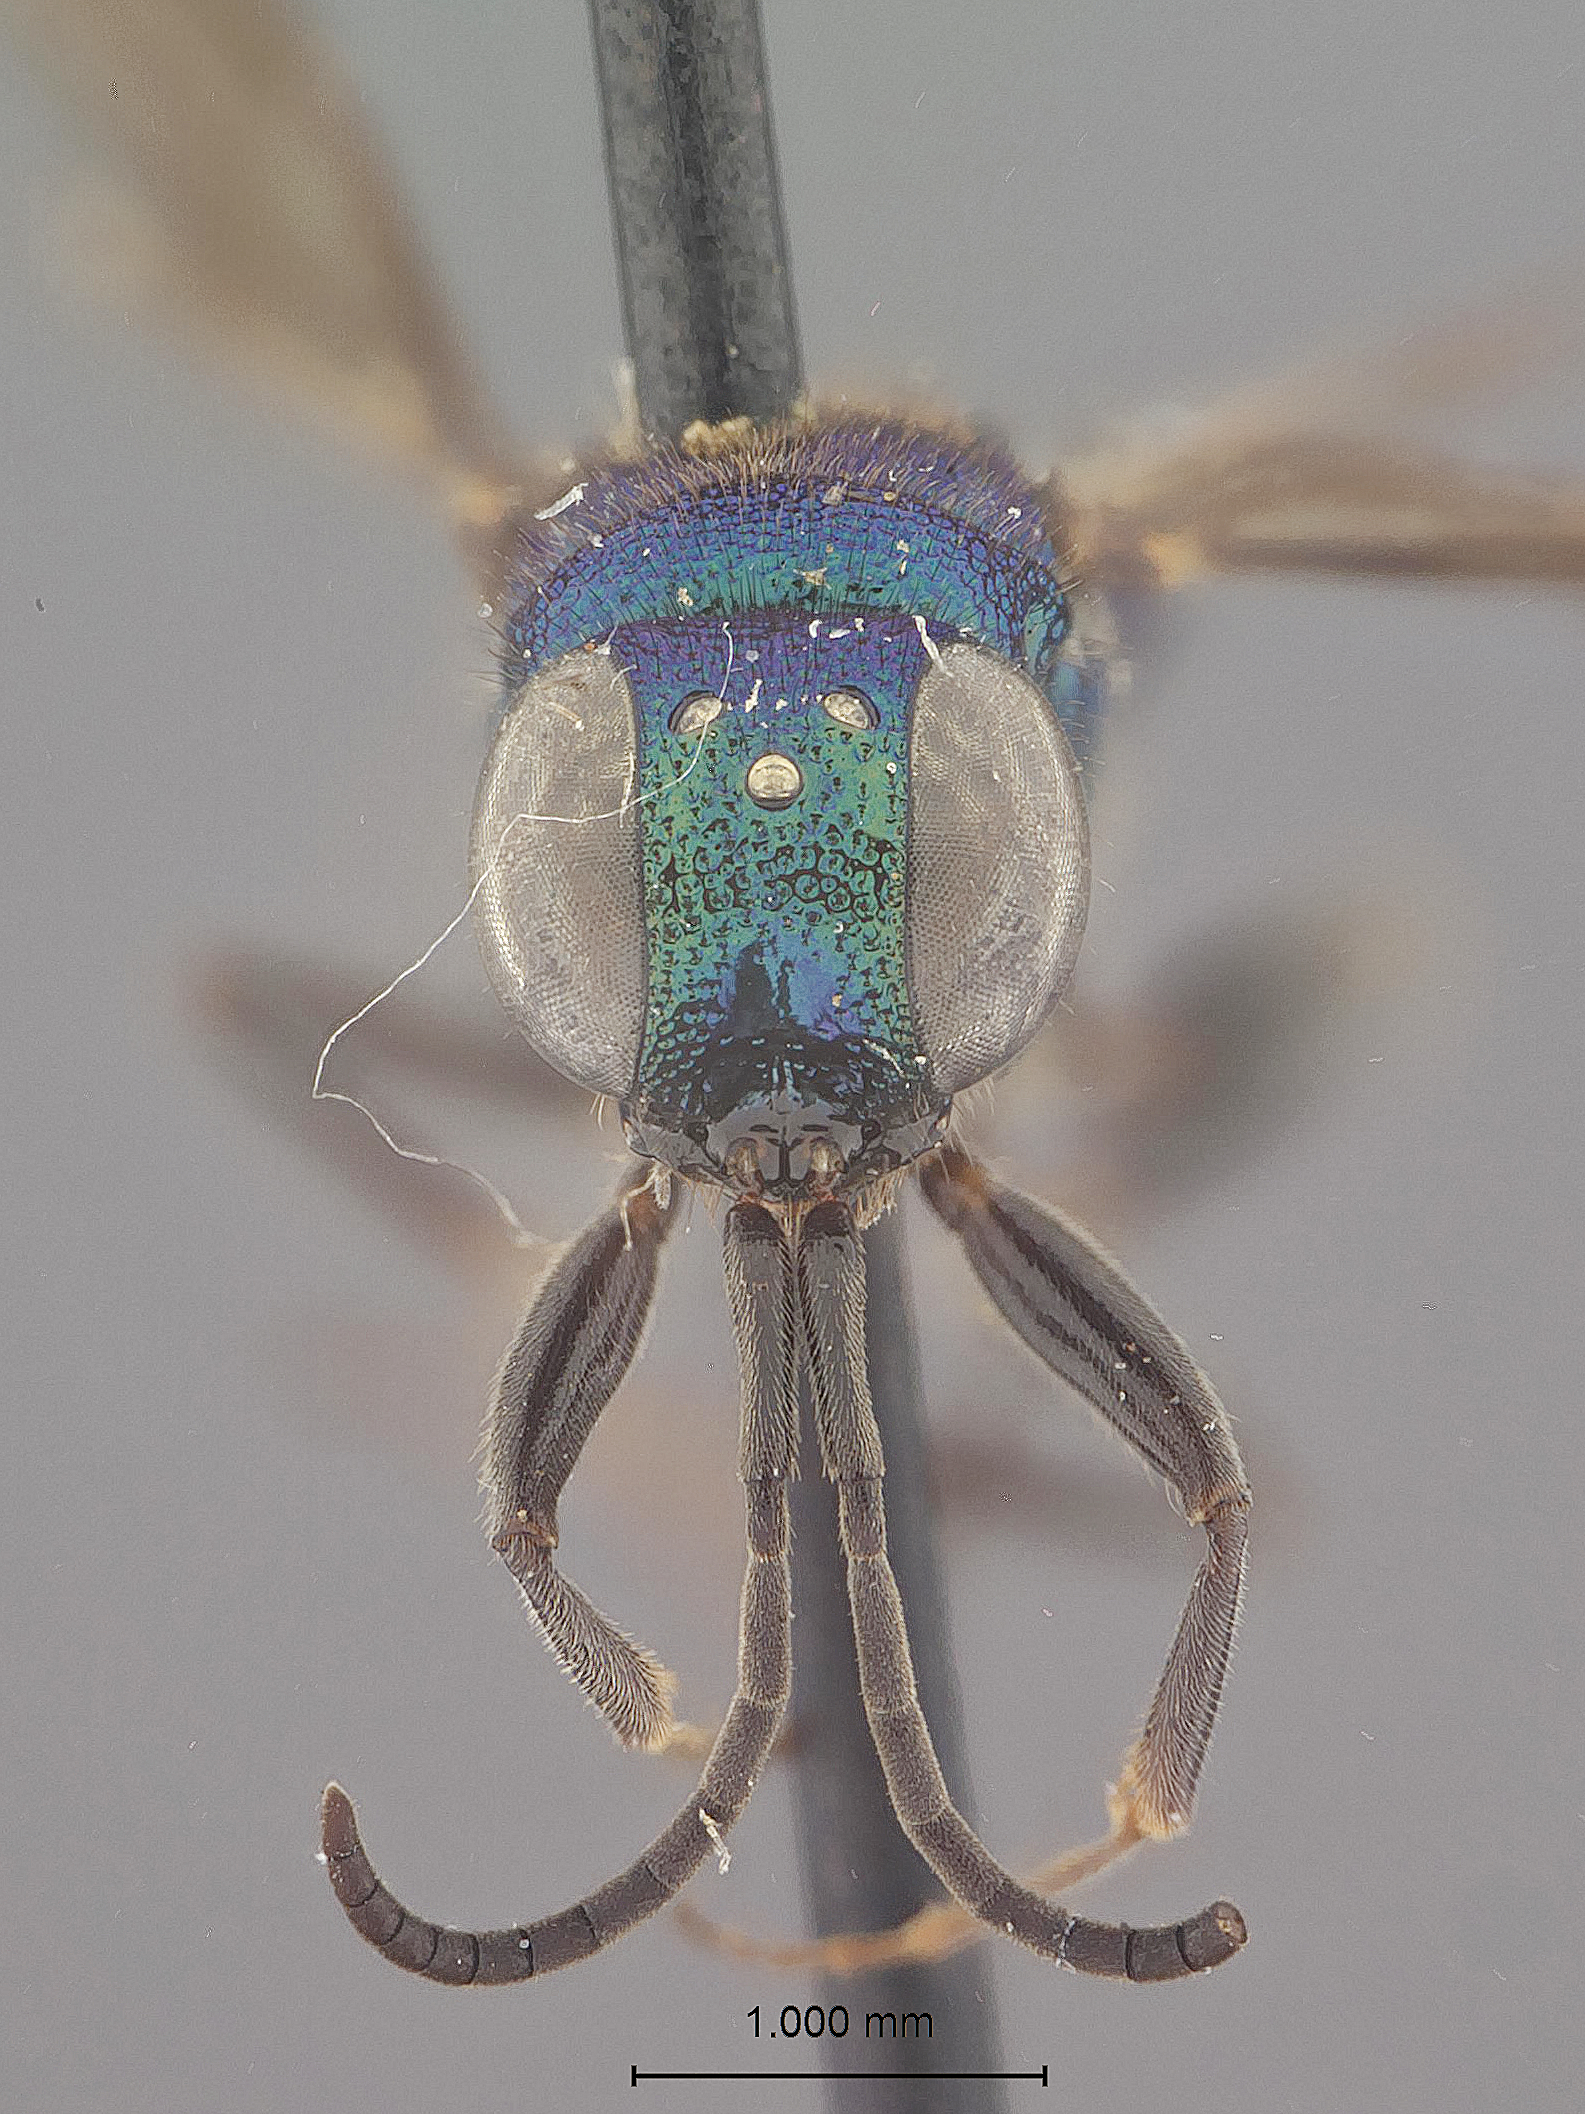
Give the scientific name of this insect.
Ipsiura cooperi
